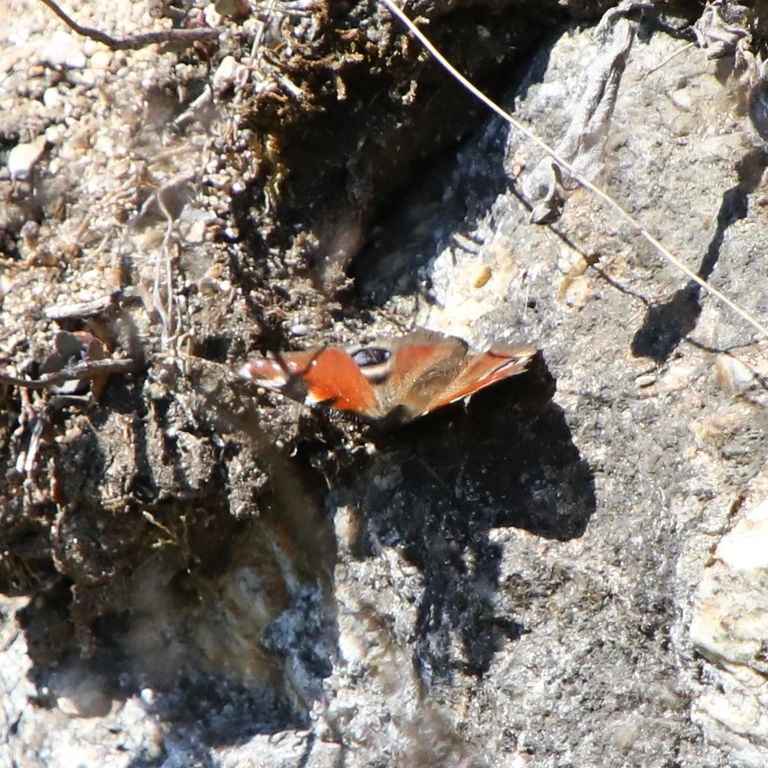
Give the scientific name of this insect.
Aglais io
